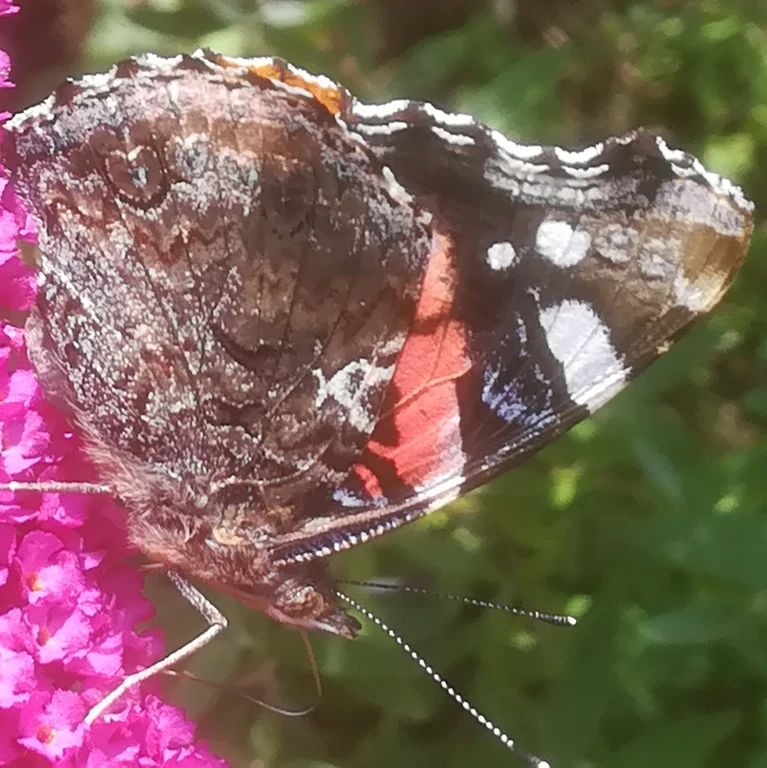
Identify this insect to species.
Vanessa atalanta
